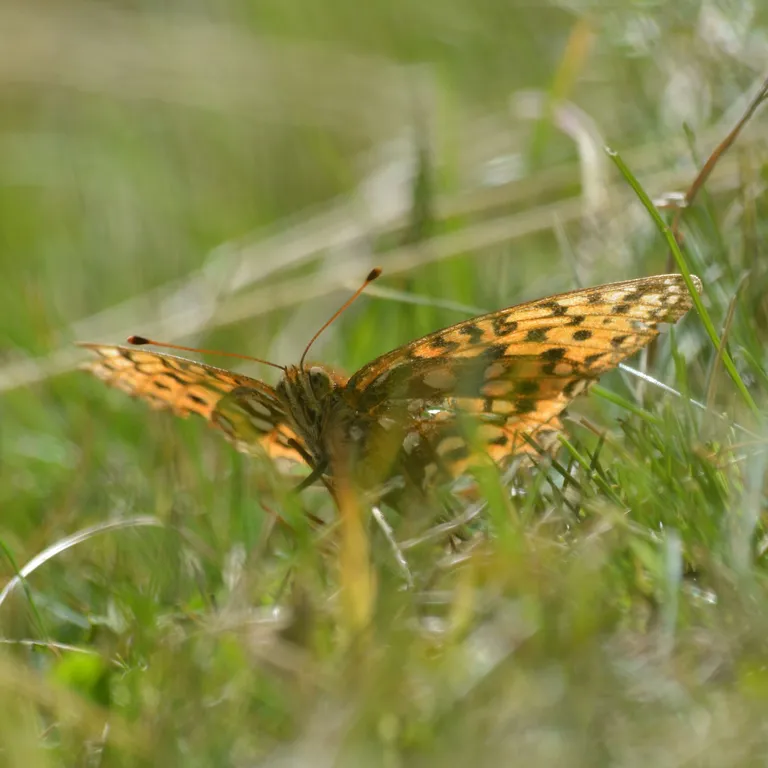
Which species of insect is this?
Speyeria aglaja
